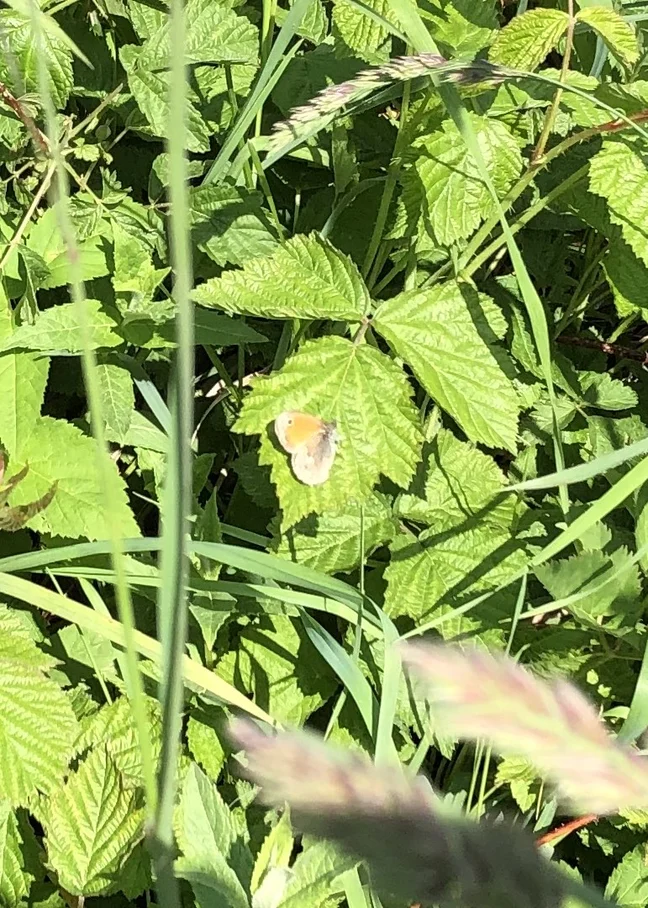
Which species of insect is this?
Coenonympha pamphilus
